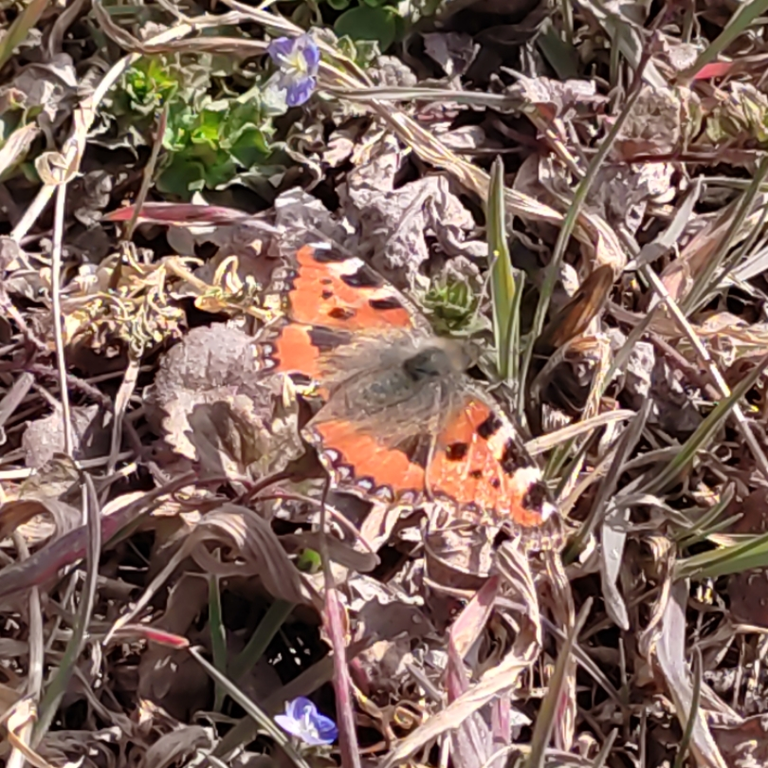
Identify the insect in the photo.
Aglais urticae
